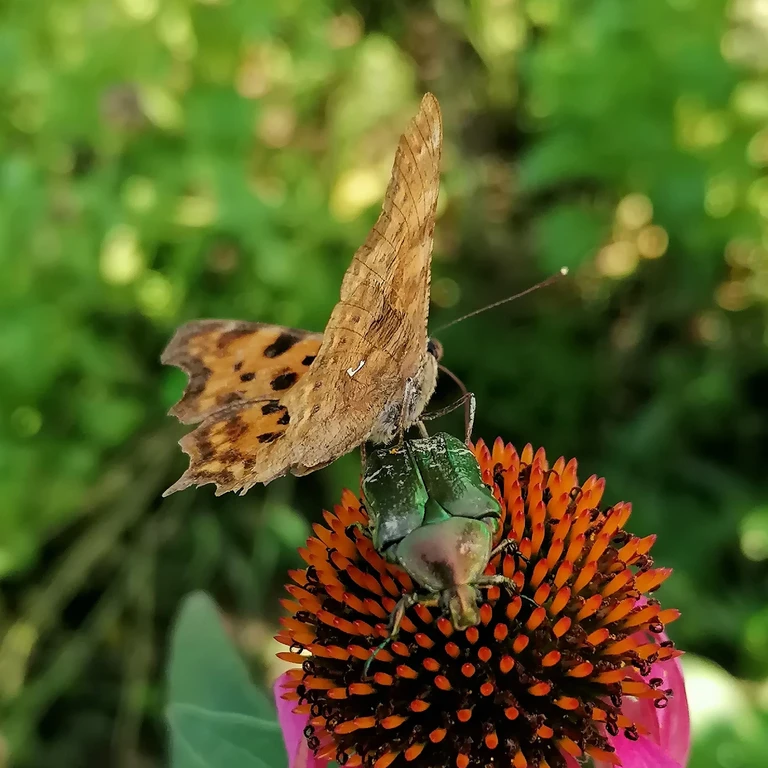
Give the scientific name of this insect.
Polygonia c-album
